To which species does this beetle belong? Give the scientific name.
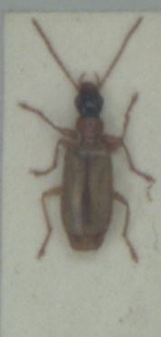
Demetrias atricapillus
